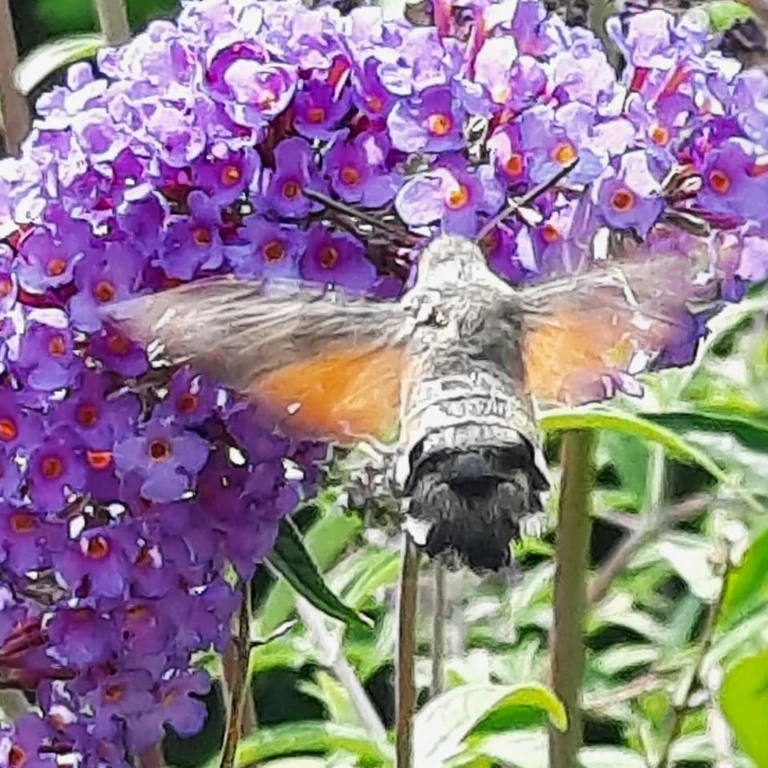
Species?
Macroglossum stellatarum
